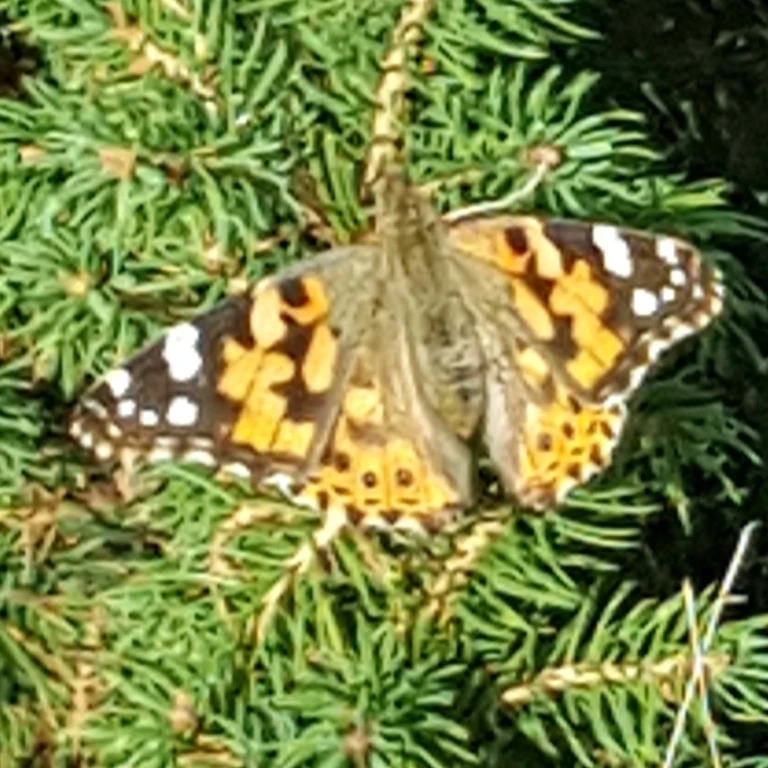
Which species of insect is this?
Vanessa cardui
